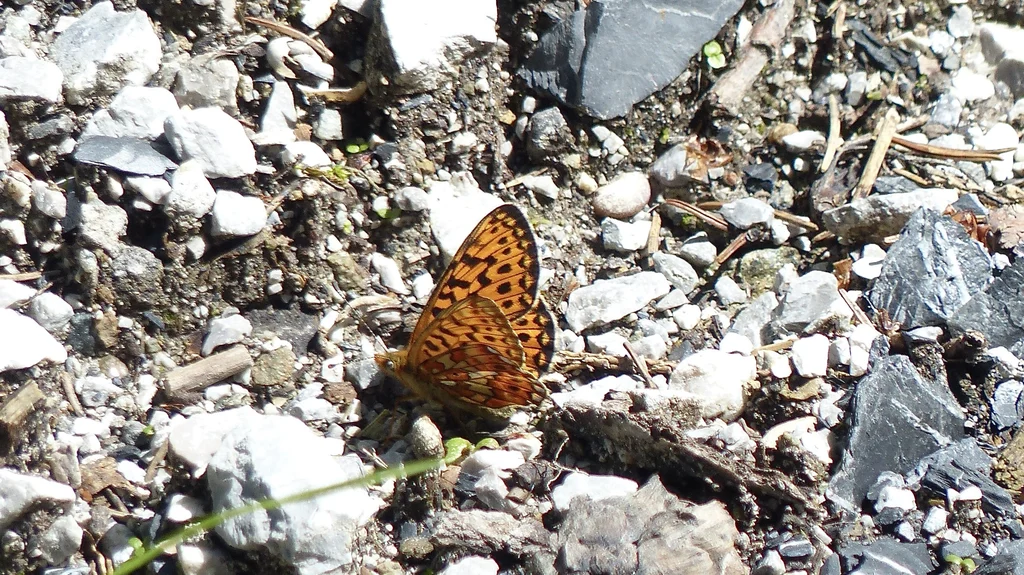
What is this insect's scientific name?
Boloria euphrosyne (also Clossiana euphrosyne)
